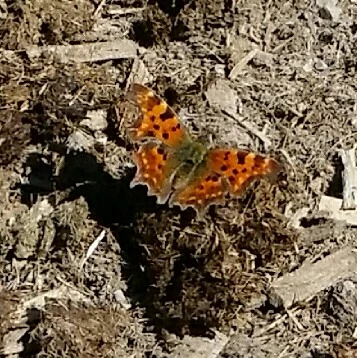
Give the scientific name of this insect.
Polygonia c-album
